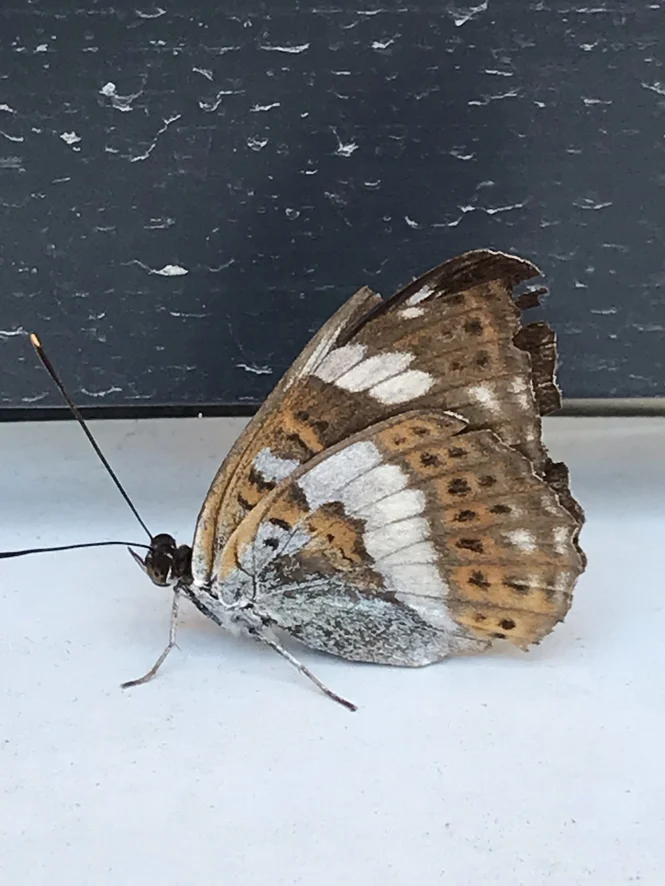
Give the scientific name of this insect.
Limenitis camilla (also Ladoga camilla)
